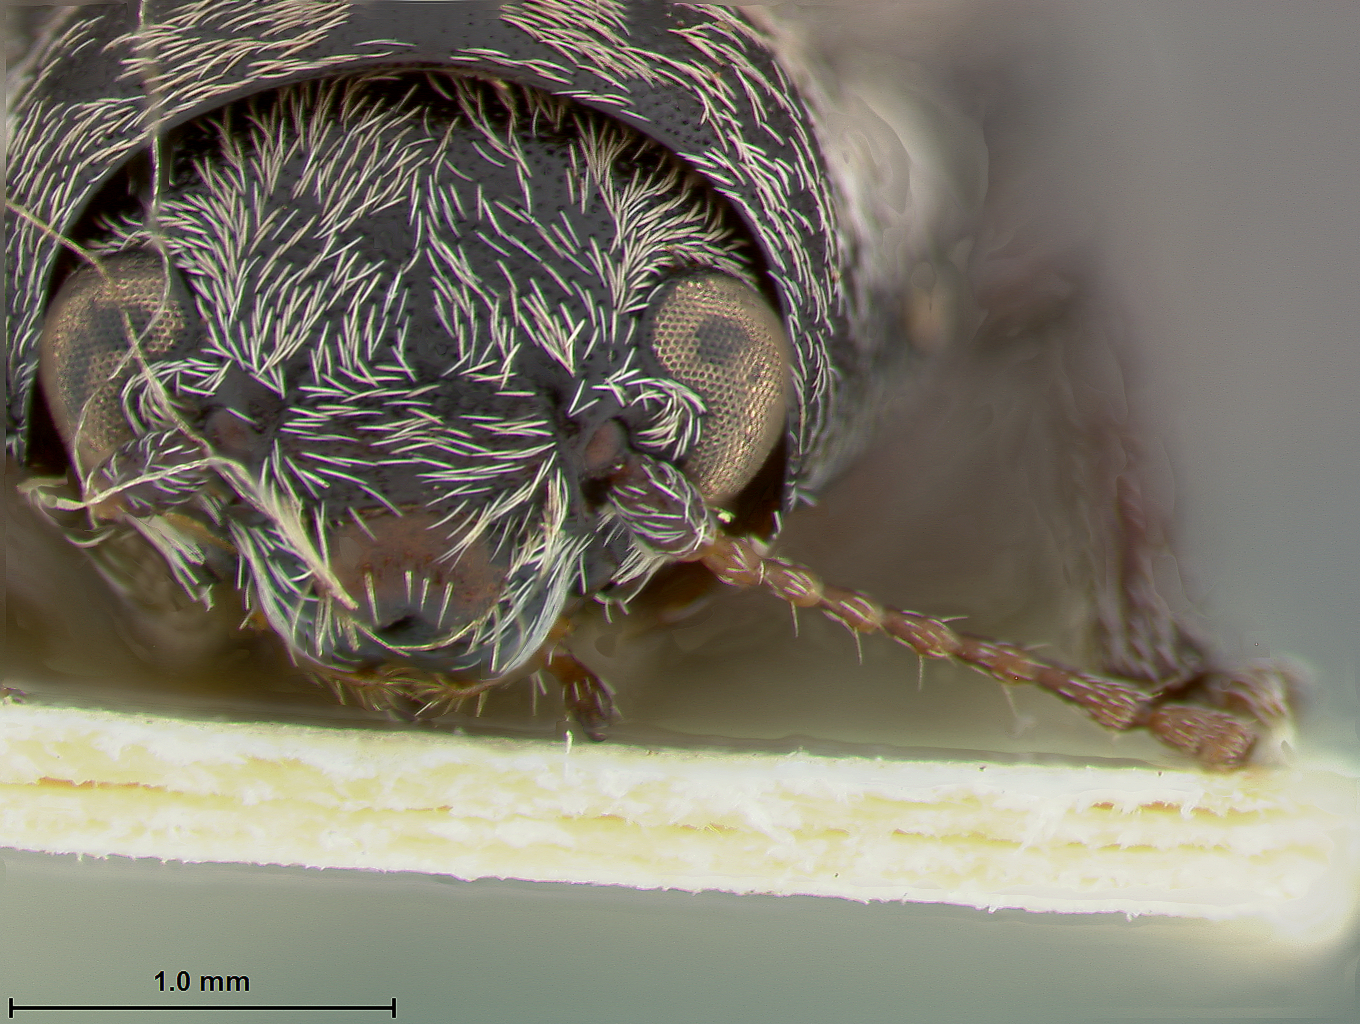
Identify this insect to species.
Glyptoscelis pinnigera
